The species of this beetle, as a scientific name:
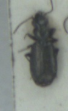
Syntomus foveatus
